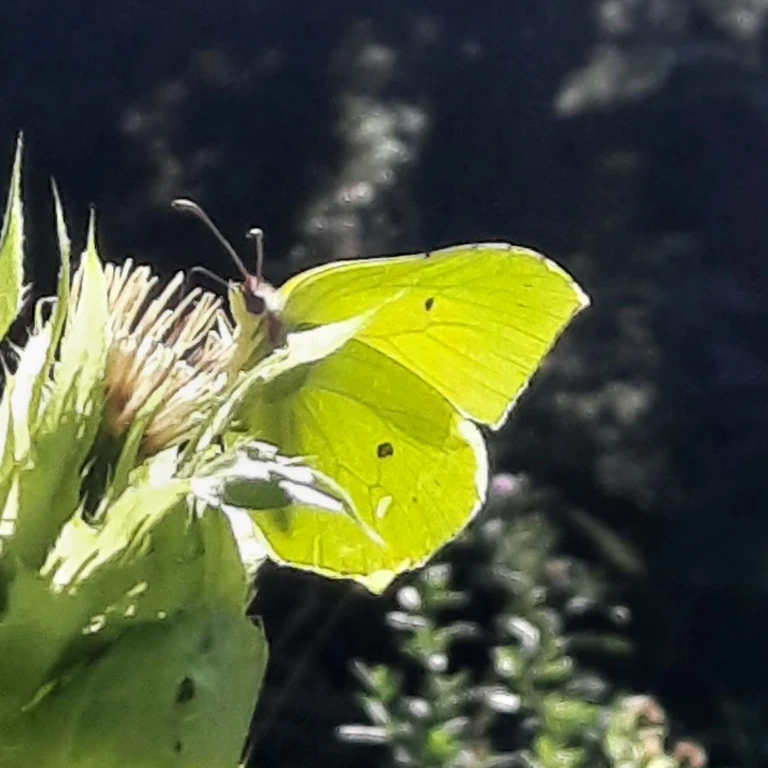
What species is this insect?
Gonepteryx rhamni
